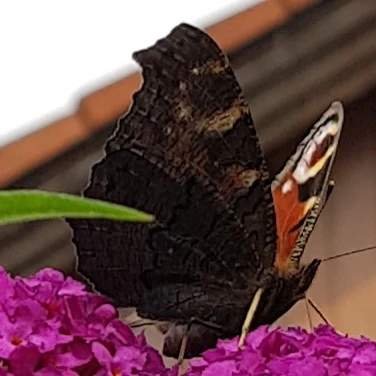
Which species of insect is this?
Aglais io
